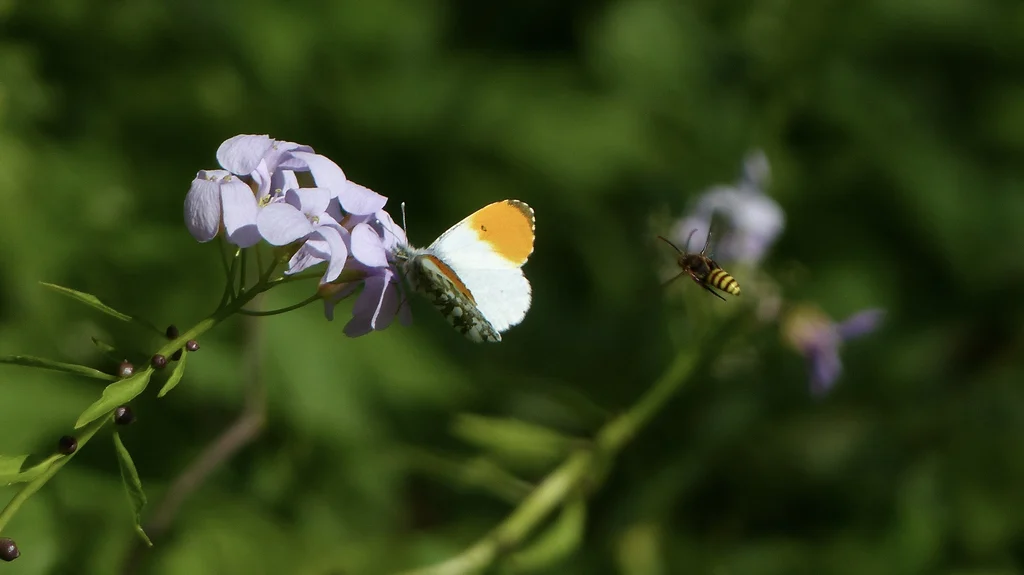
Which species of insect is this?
Anthocharis cardamines
